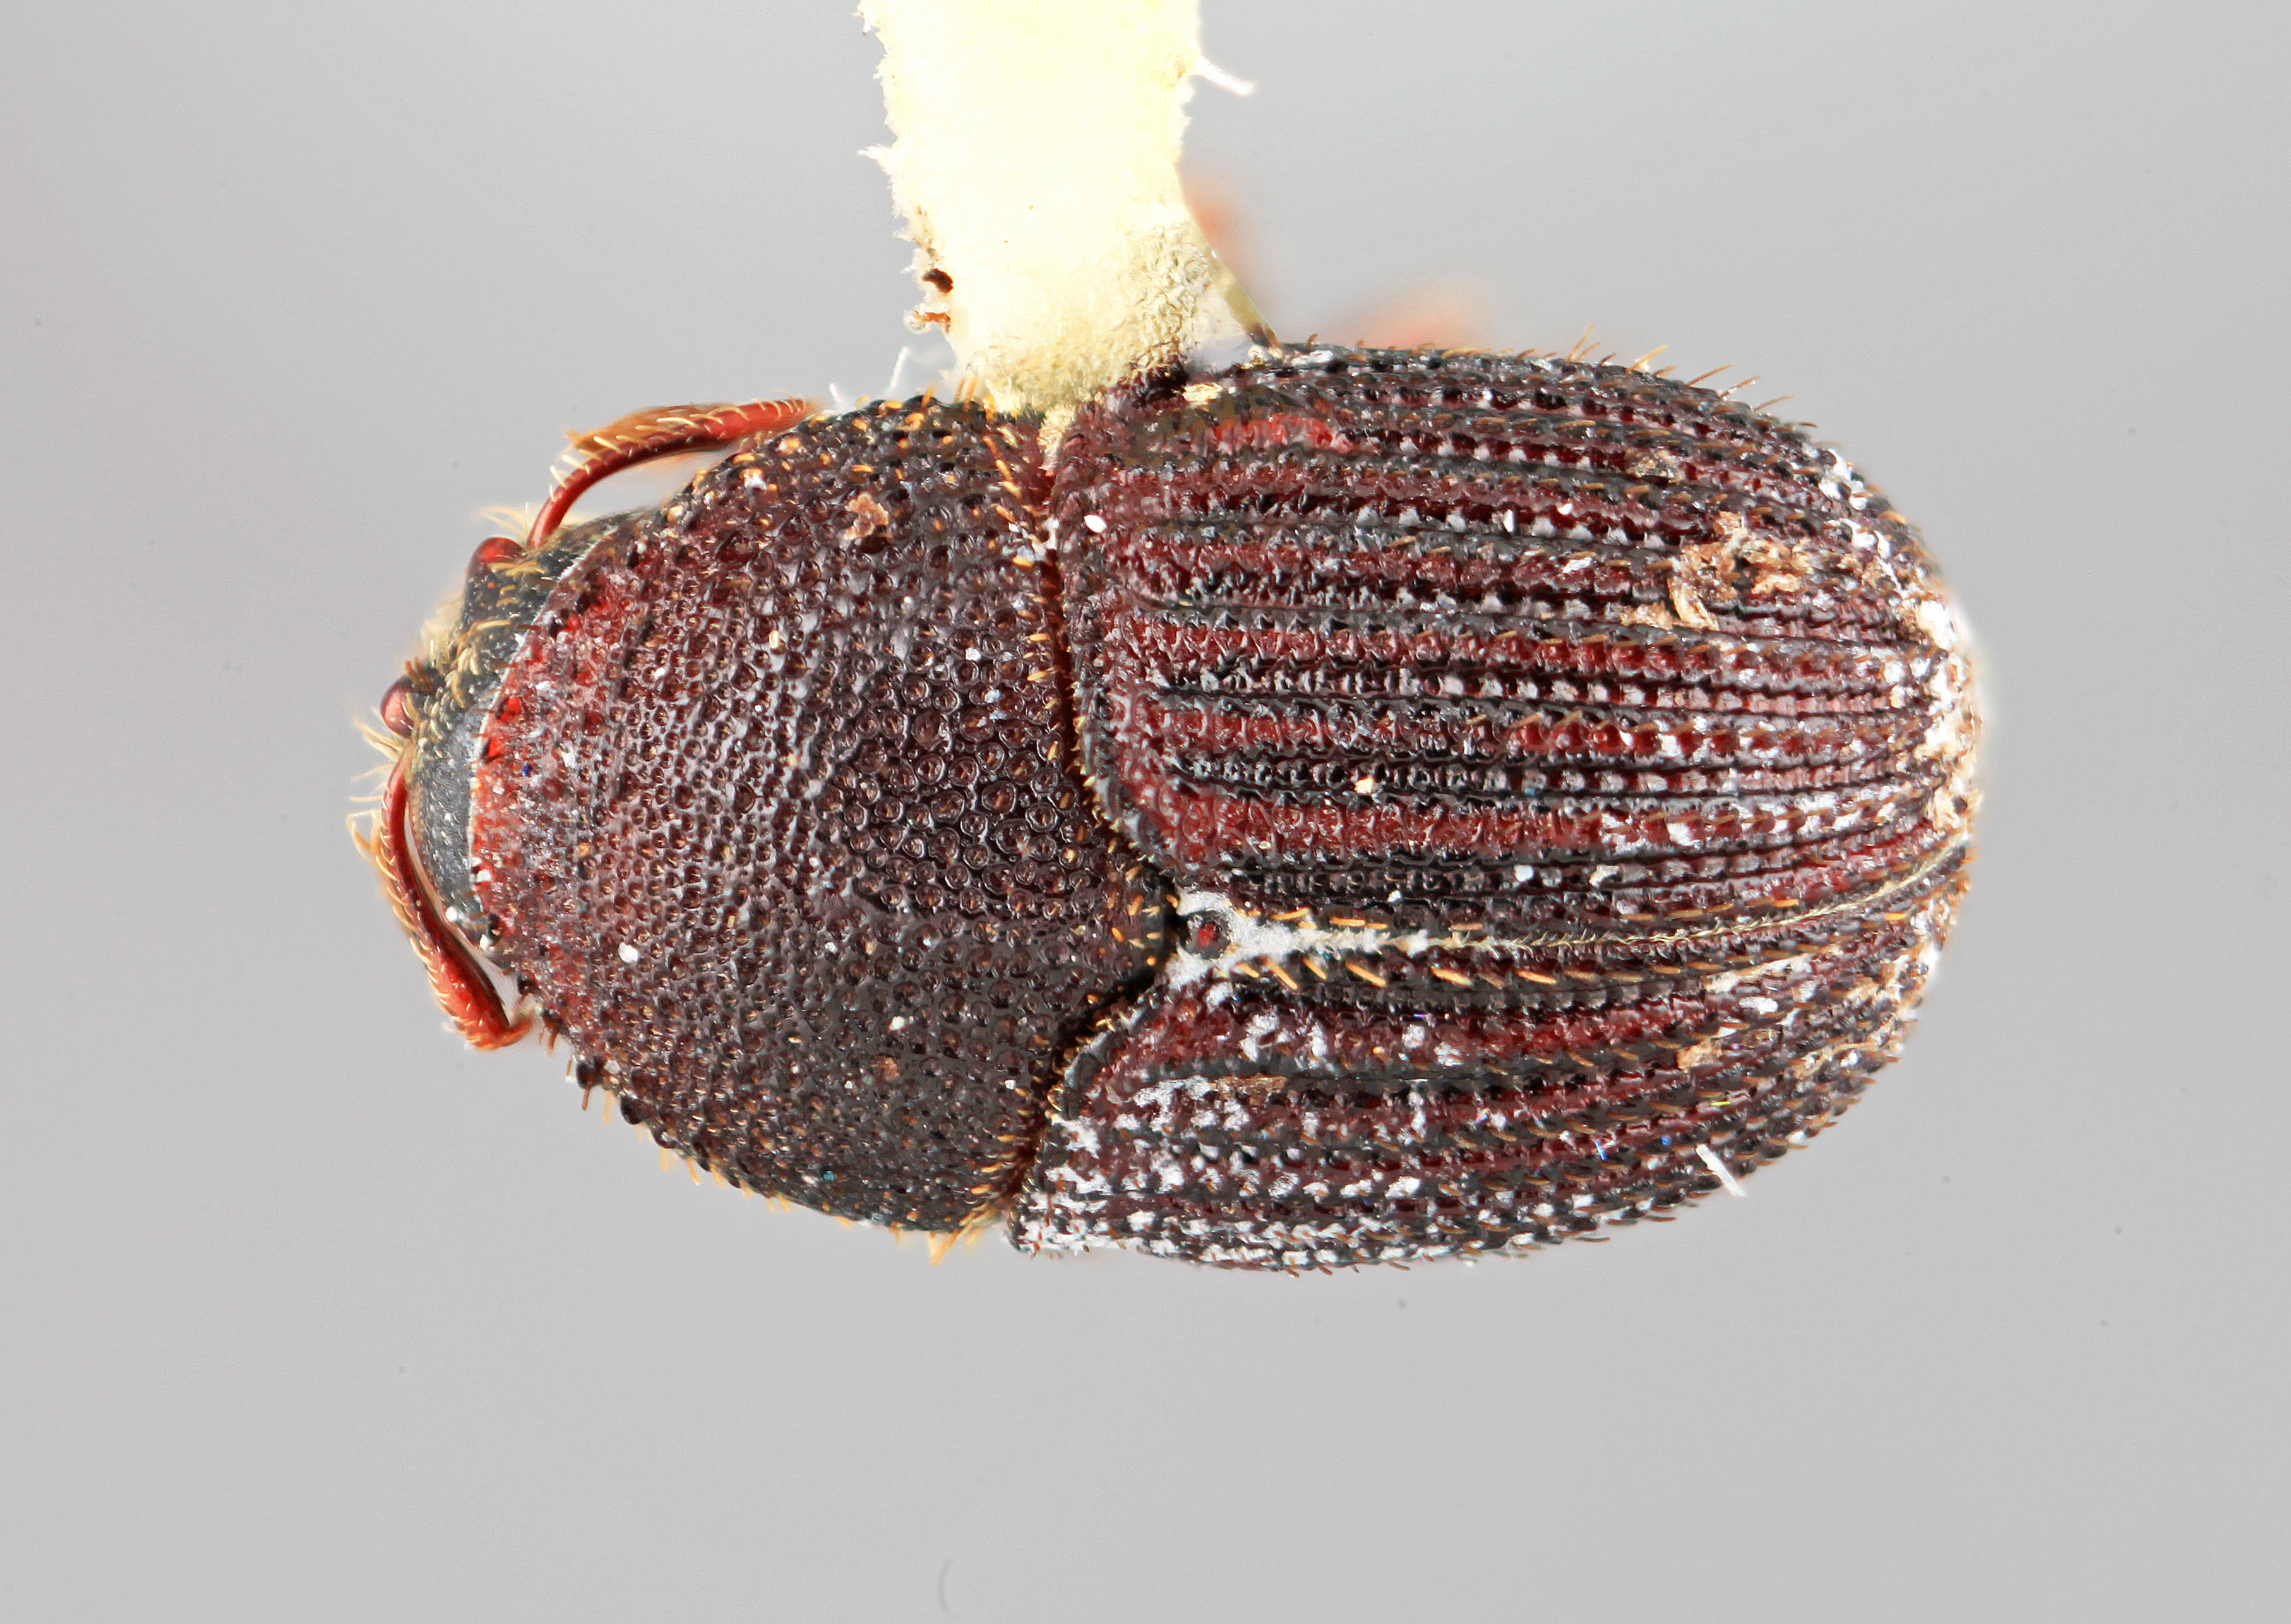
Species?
Phloeotribus maurus
